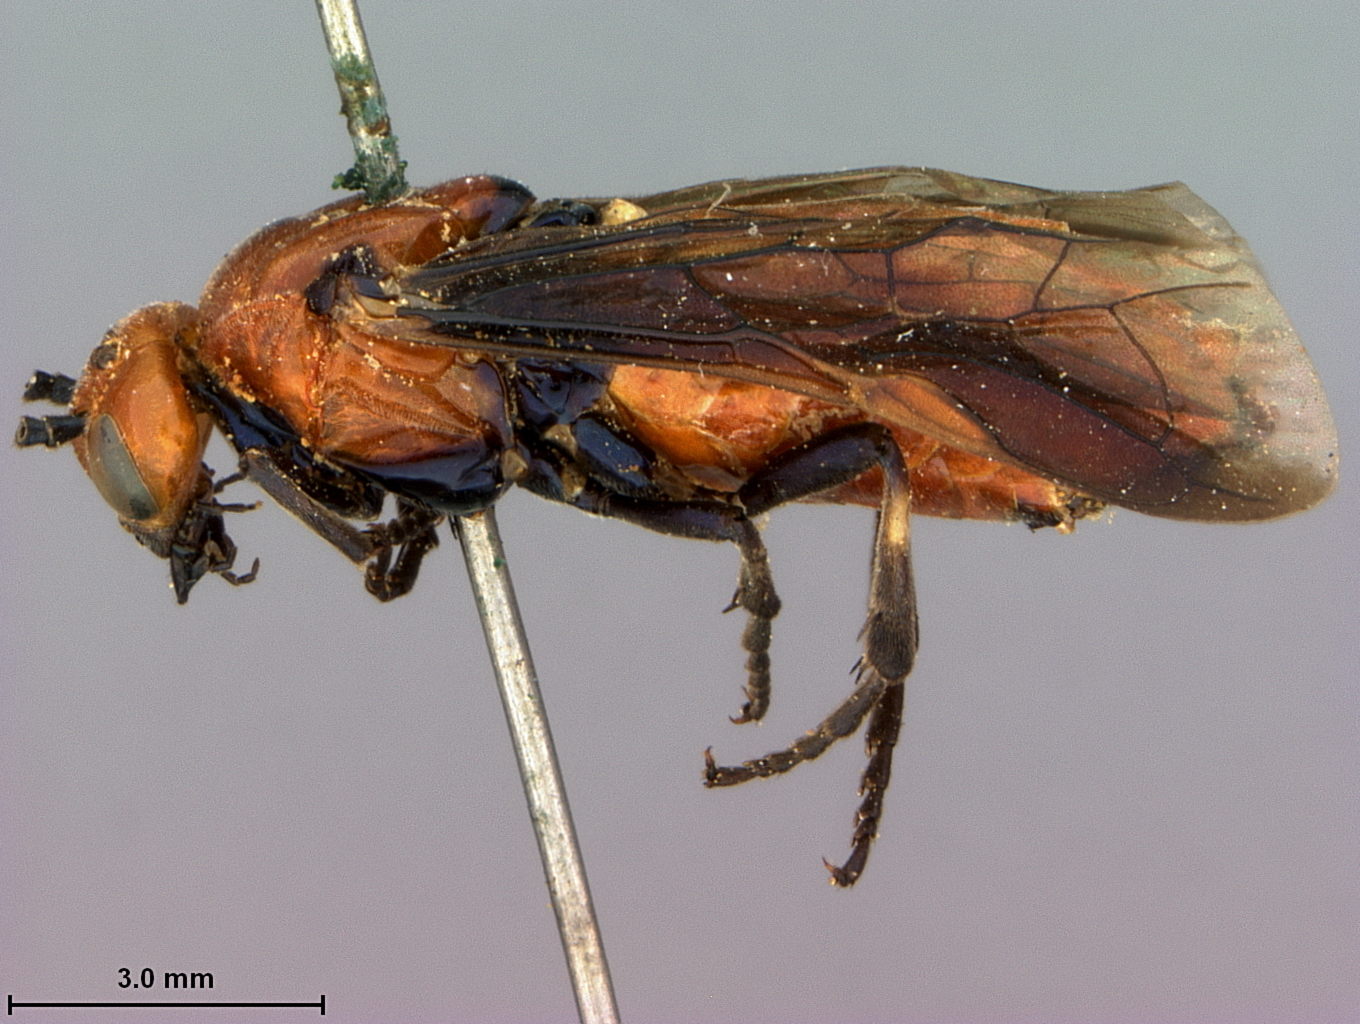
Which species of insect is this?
Arge texana
